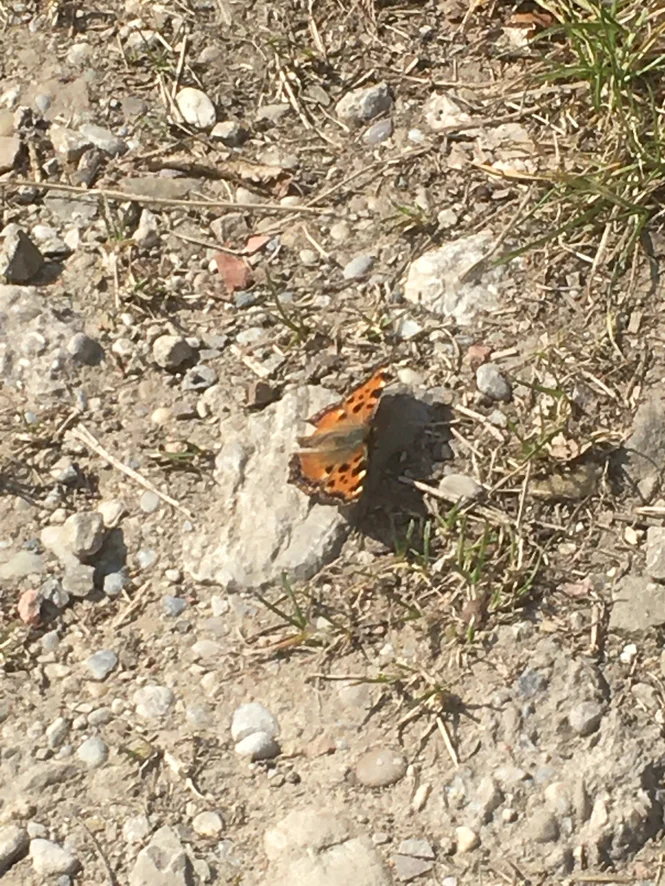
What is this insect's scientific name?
Nymphalis polychloros
